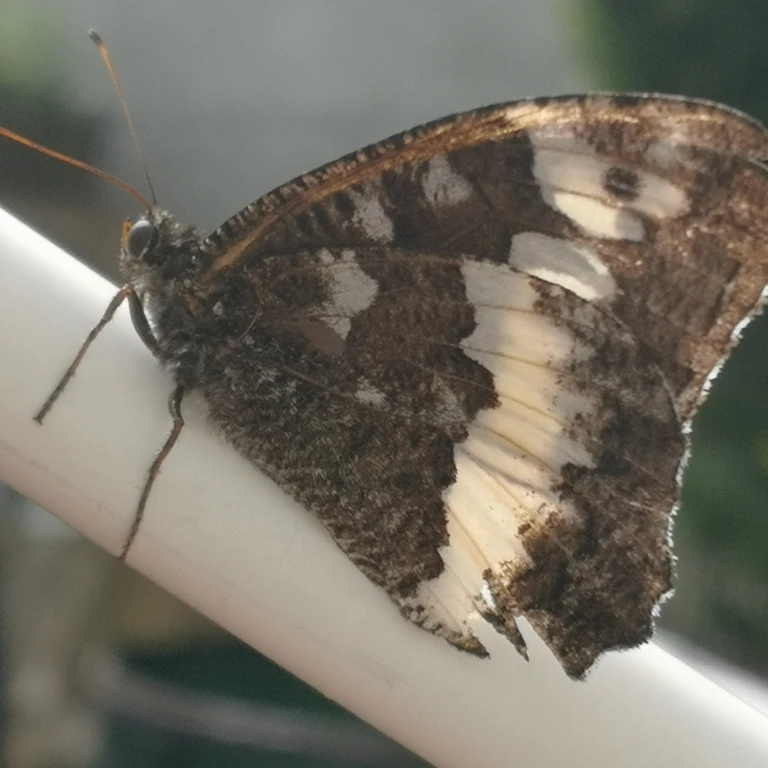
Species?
Brintesia circe
